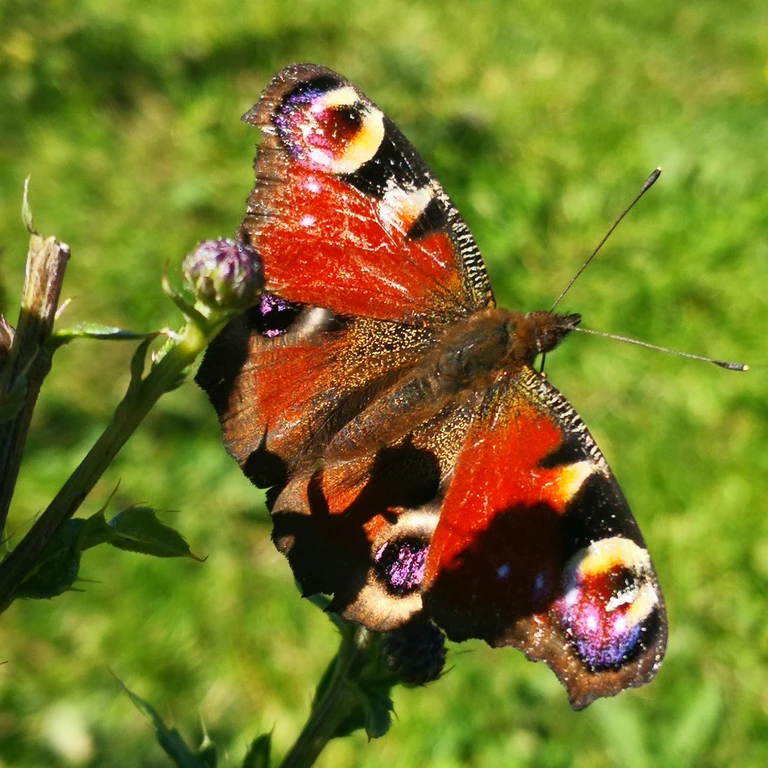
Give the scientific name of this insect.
Aglais io
